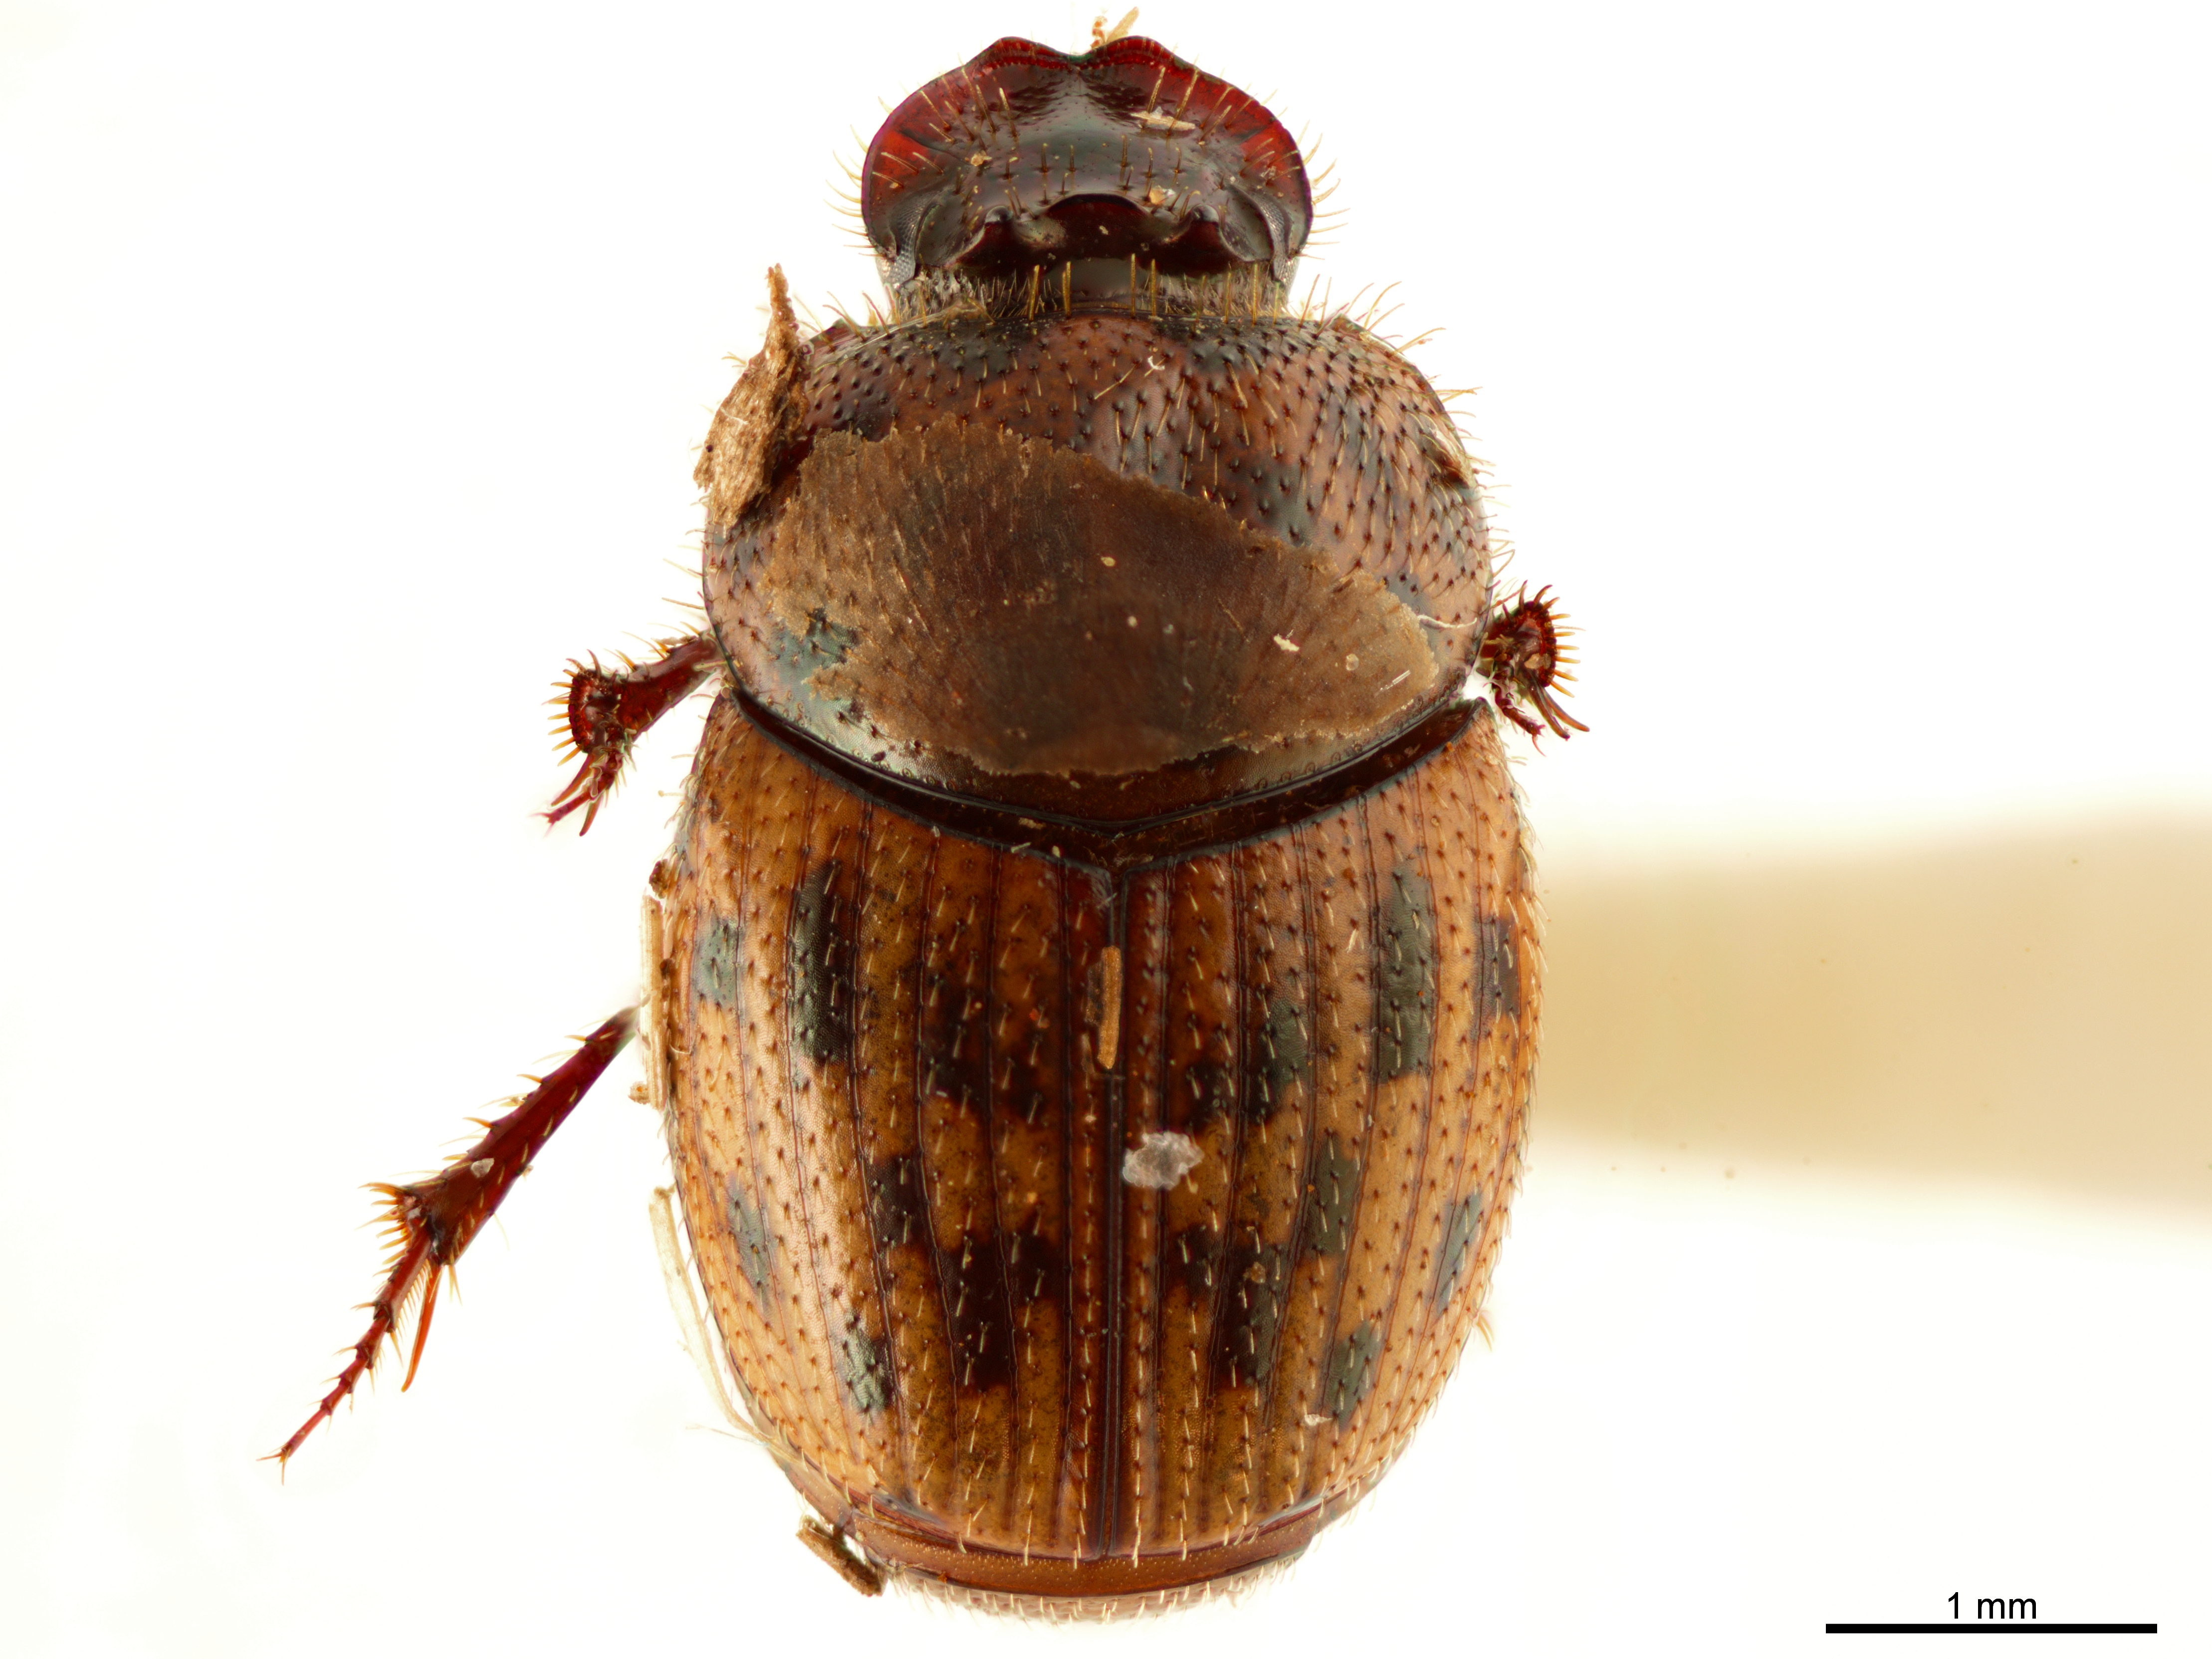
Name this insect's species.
Onthophagus variegatus
